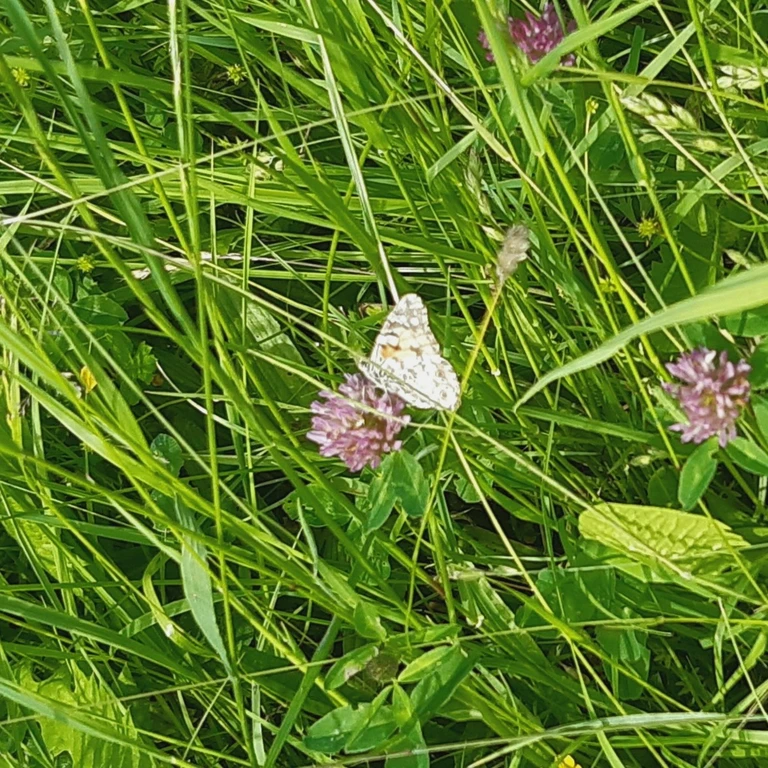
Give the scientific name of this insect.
Vanessa cardui
